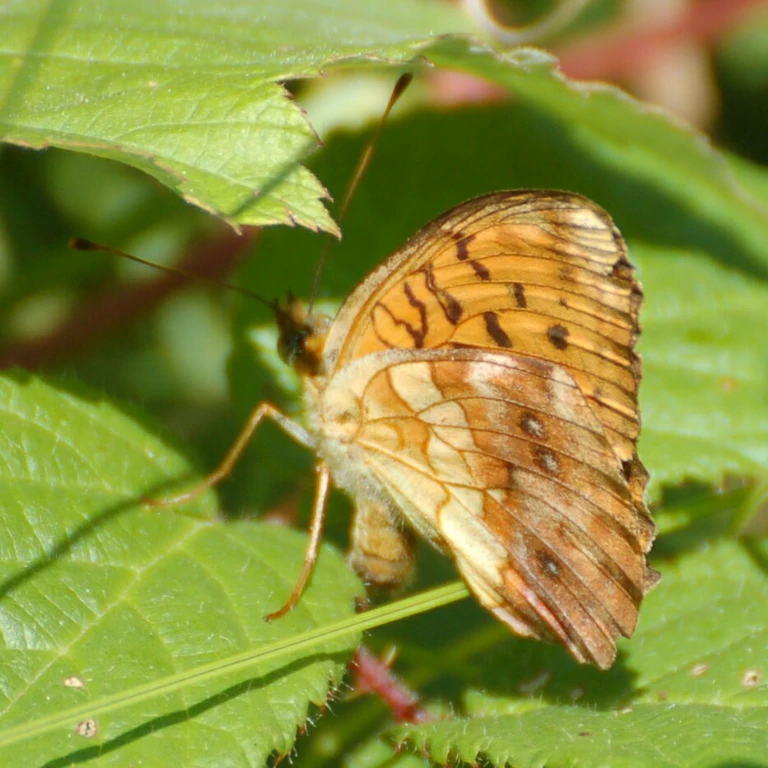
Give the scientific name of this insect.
Brenthis daphne
